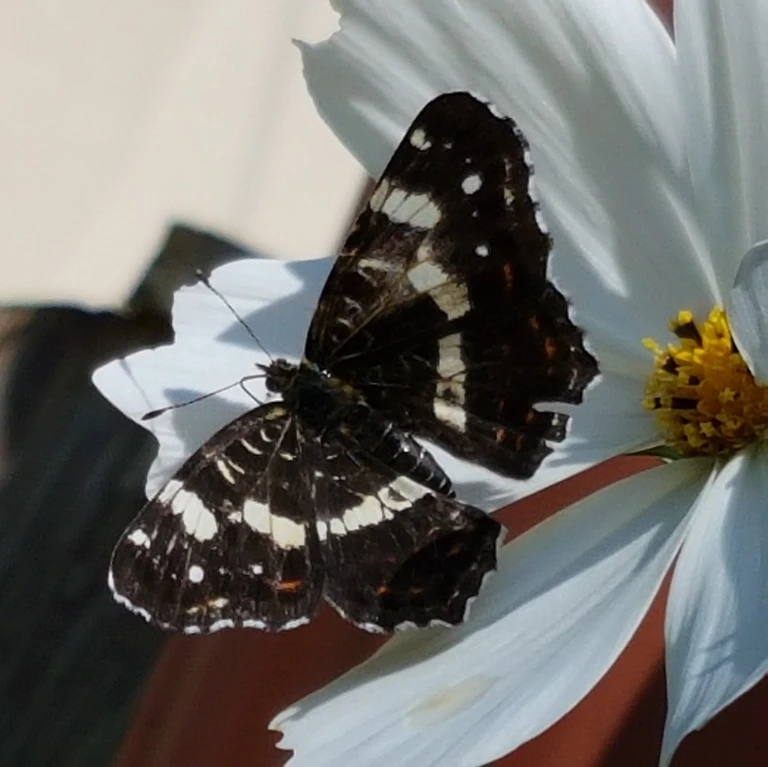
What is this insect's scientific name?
Araschnia levana
